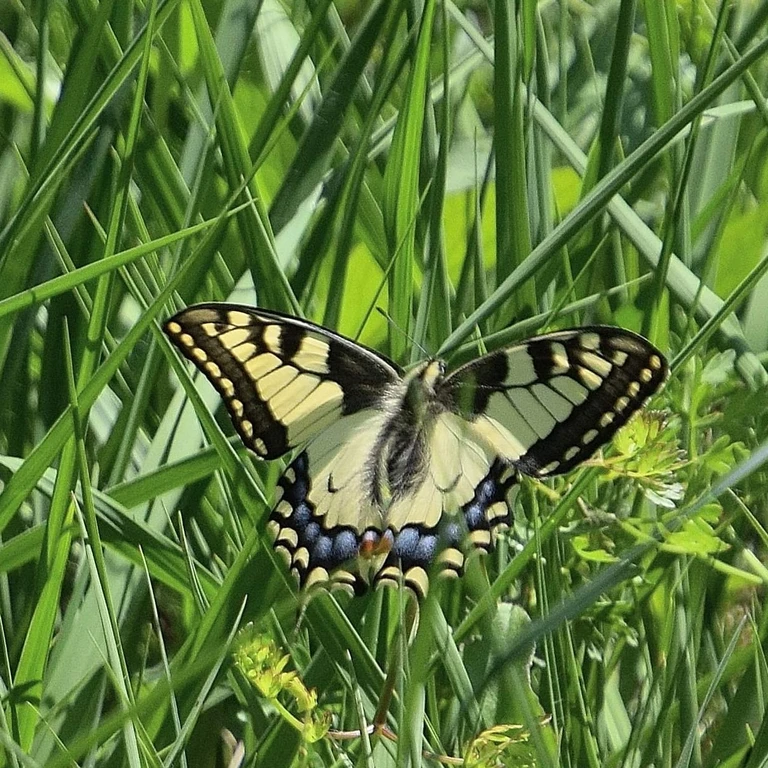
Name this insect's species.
Papilio machaon
